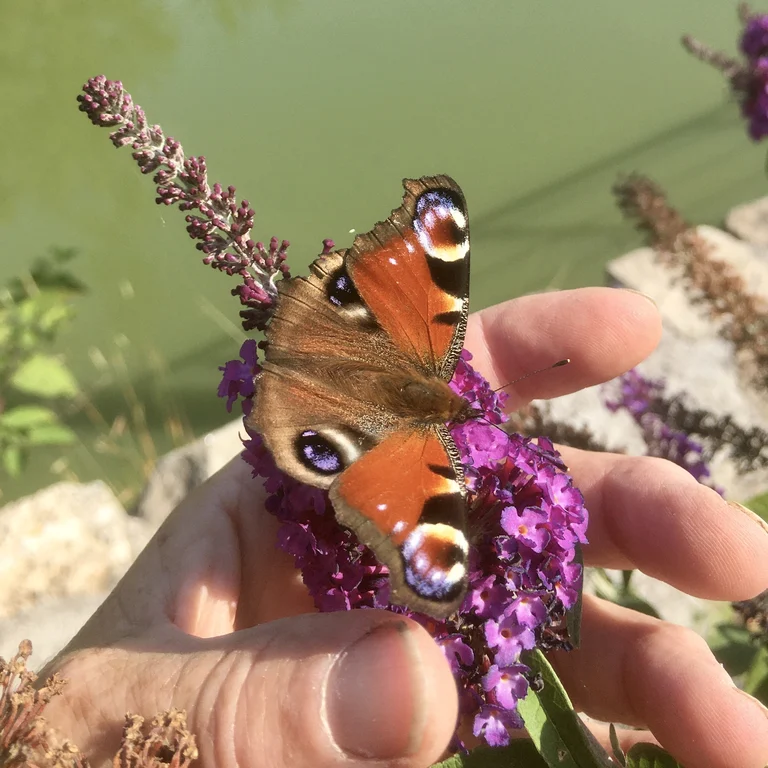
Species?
Aglais io
